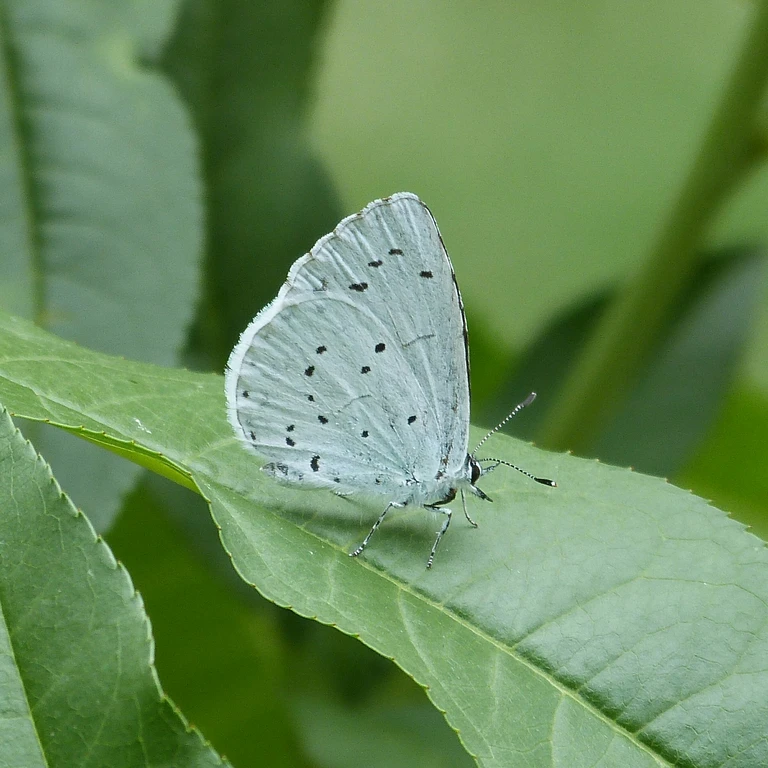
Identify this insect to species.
Celastrina argiolus
